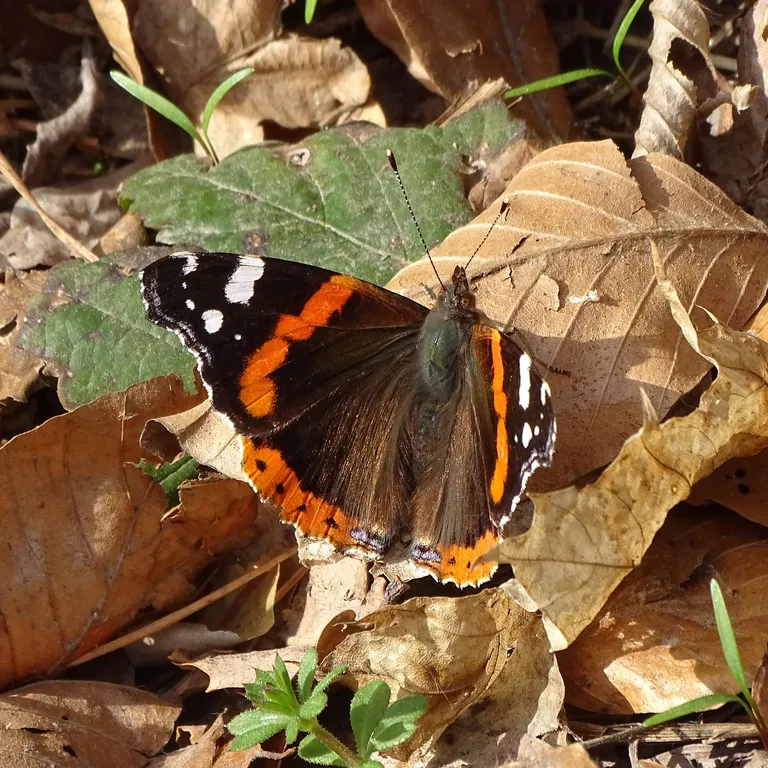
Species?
Vanessa atalanta
